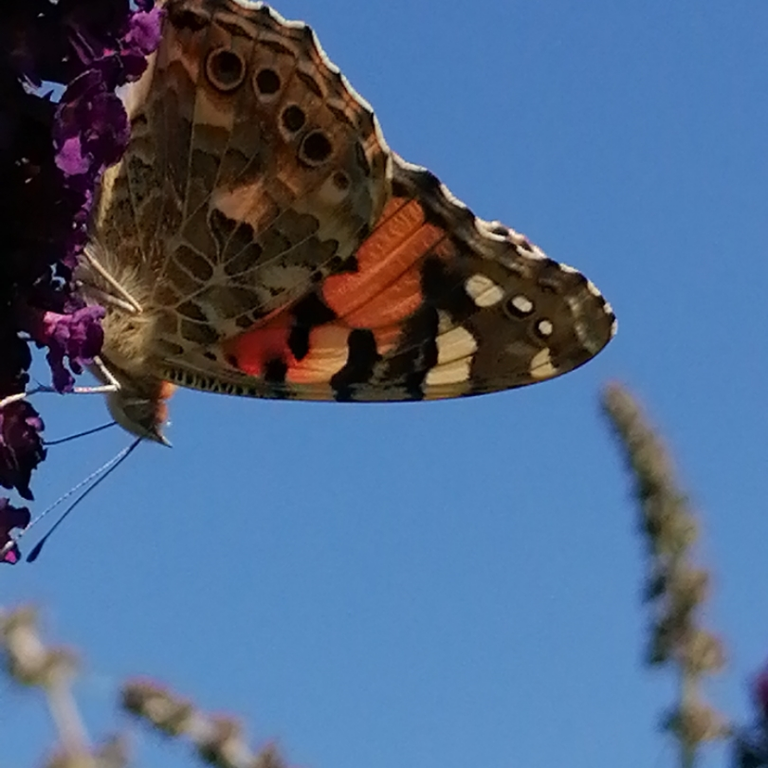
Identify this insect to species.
Vanessa cardui
